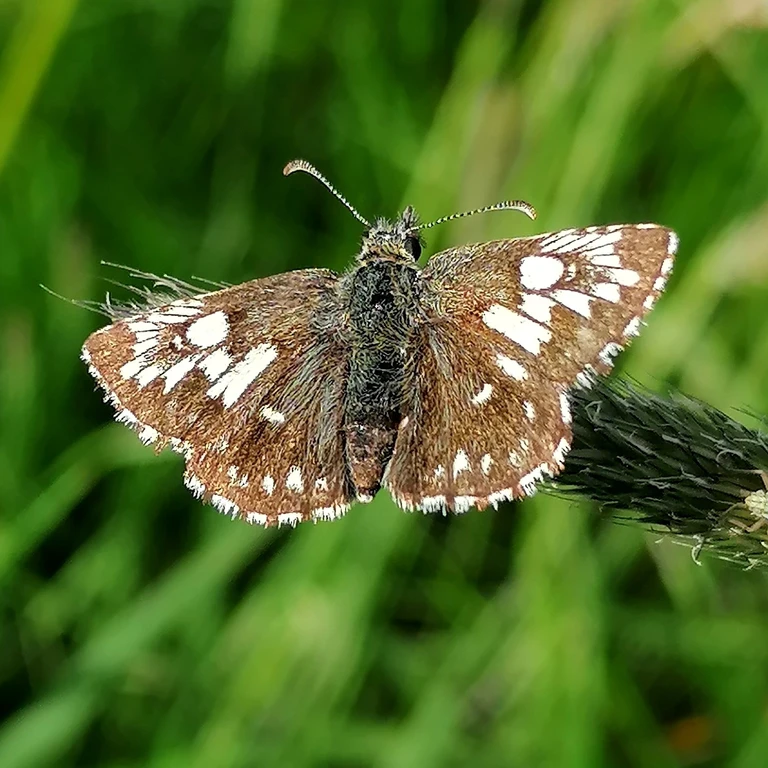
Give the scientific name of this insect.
Pyrgus malvae
